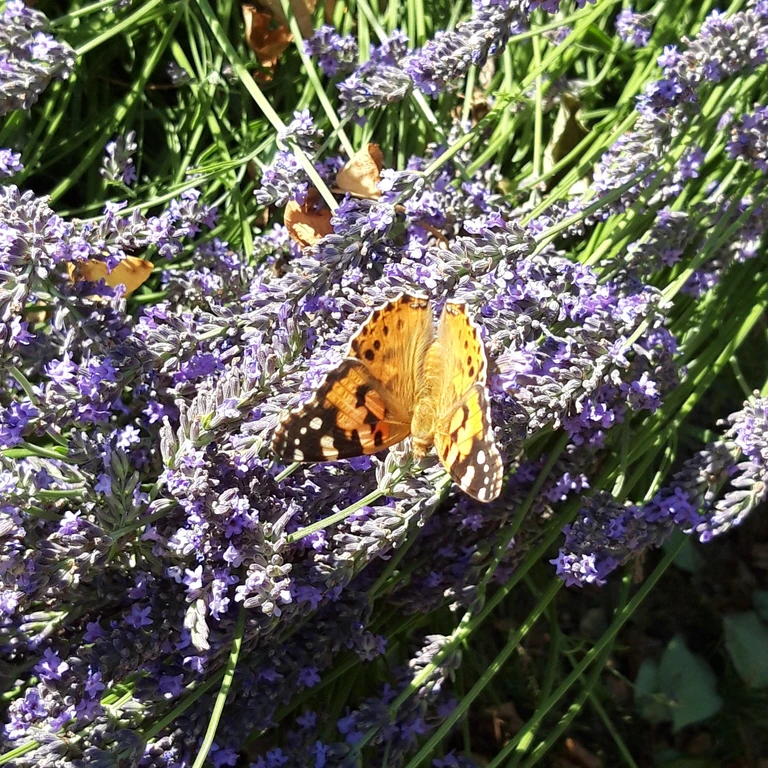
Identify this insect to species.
Vanessa cardui
